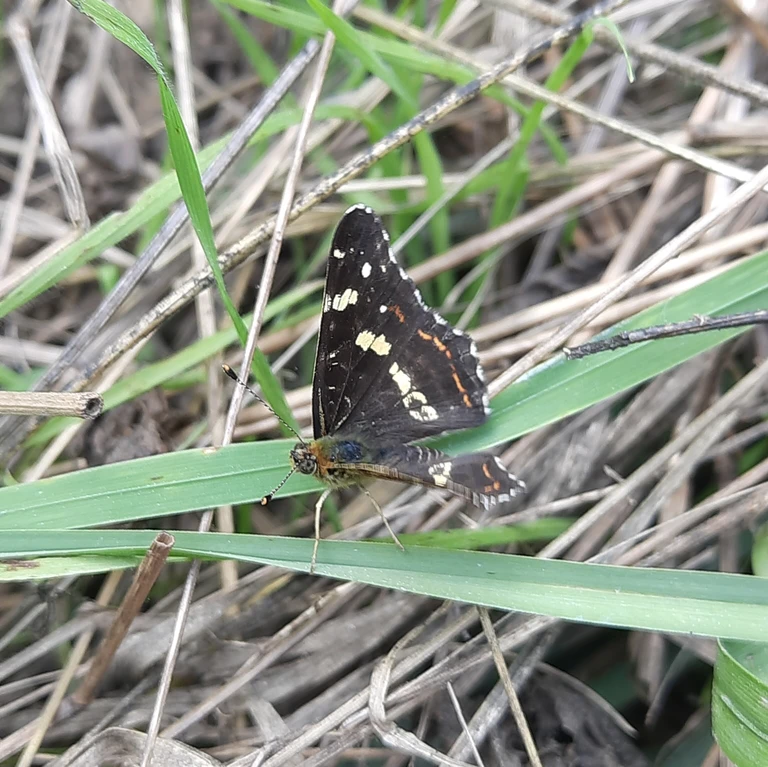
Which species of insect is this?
Araschnia levana
